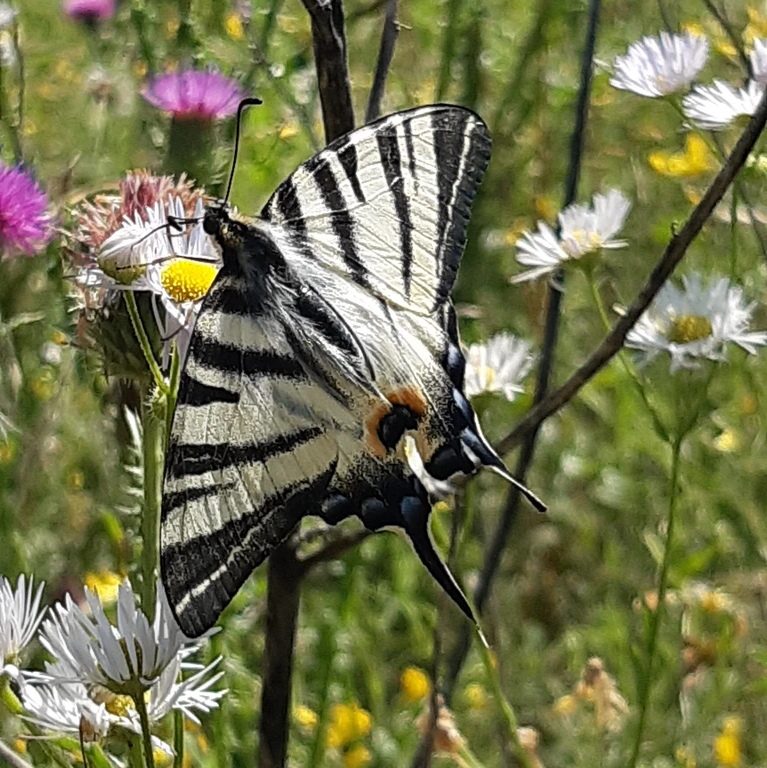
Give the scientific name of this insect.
Iphiclides podalirius
